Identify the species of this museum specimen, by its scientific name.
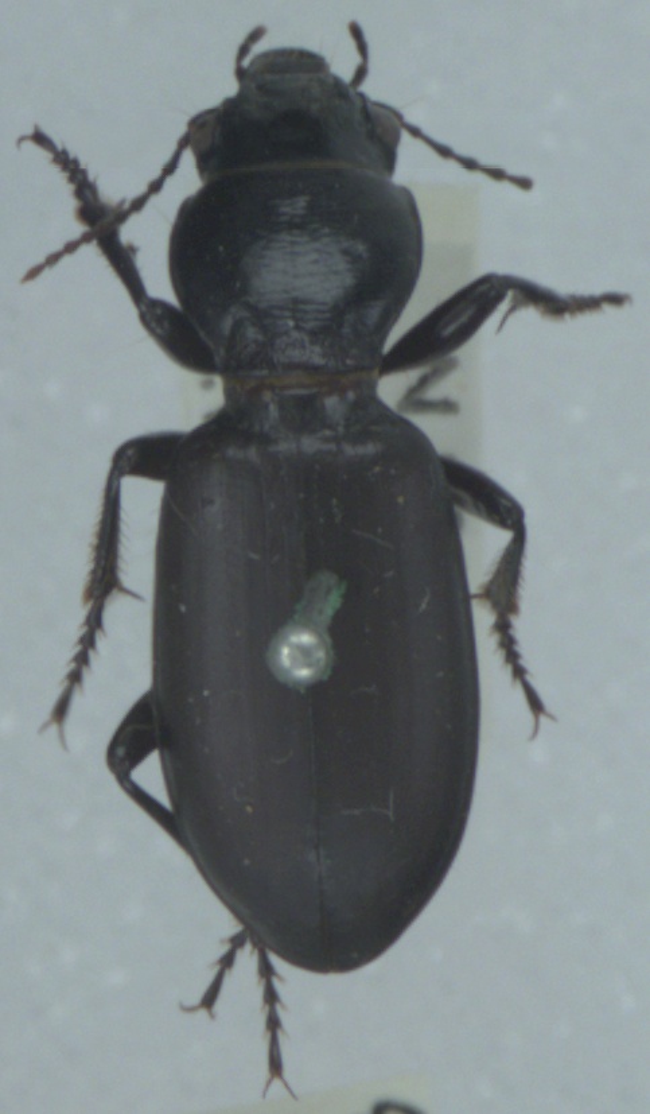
Broscus cephalotes
